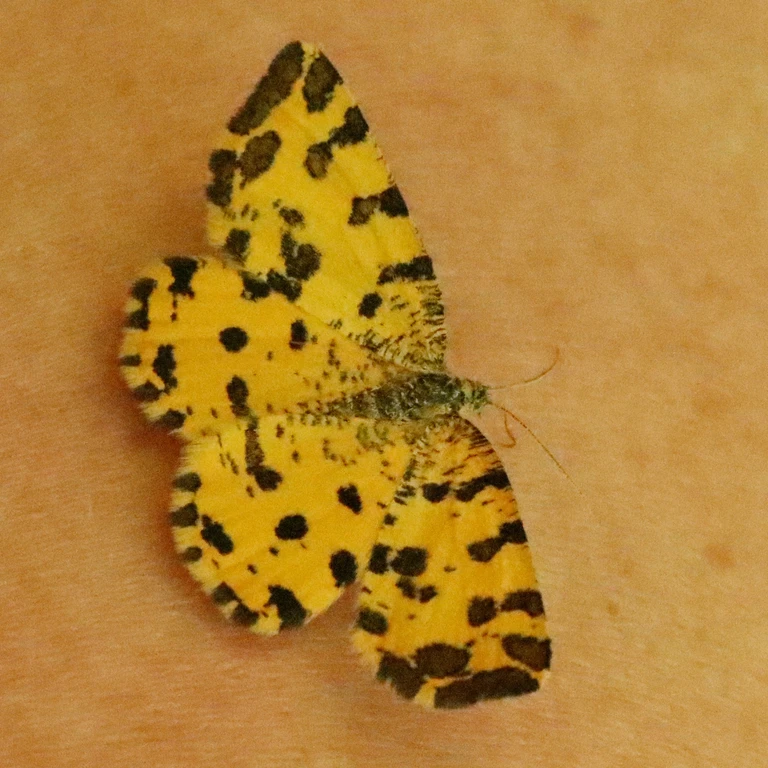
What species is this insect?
Pseudopanthera macularia
